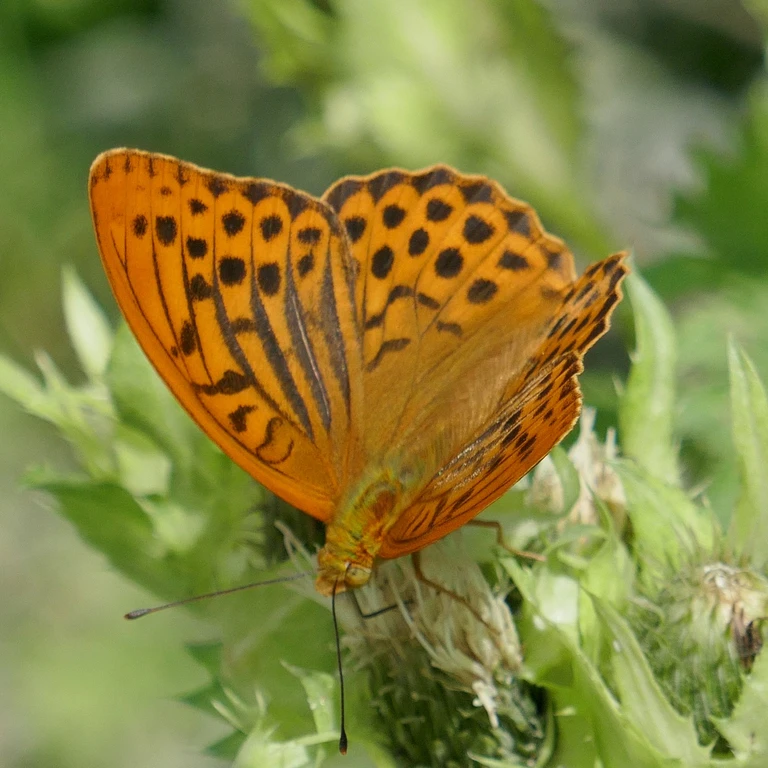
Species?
Argynnis paphia
